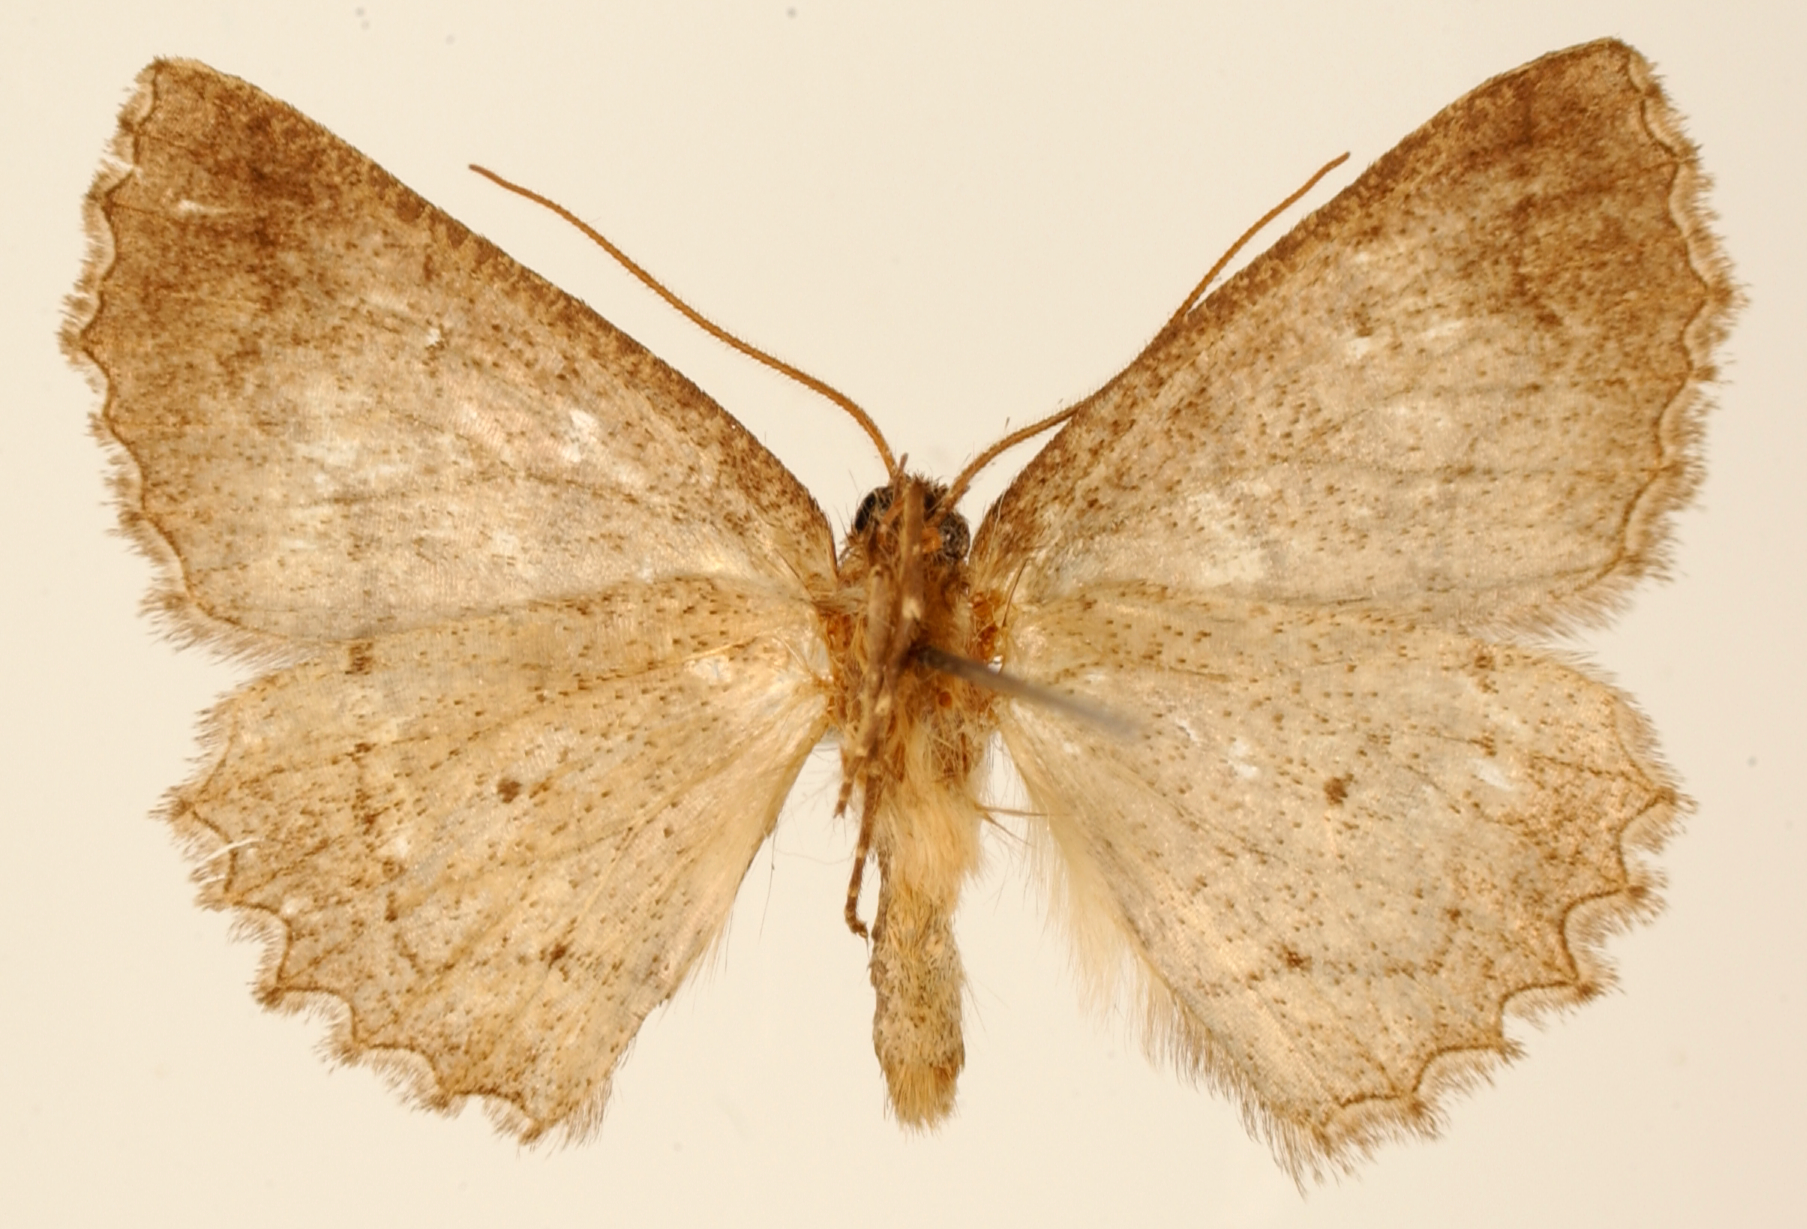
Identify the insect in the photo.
Isochromodes venata
